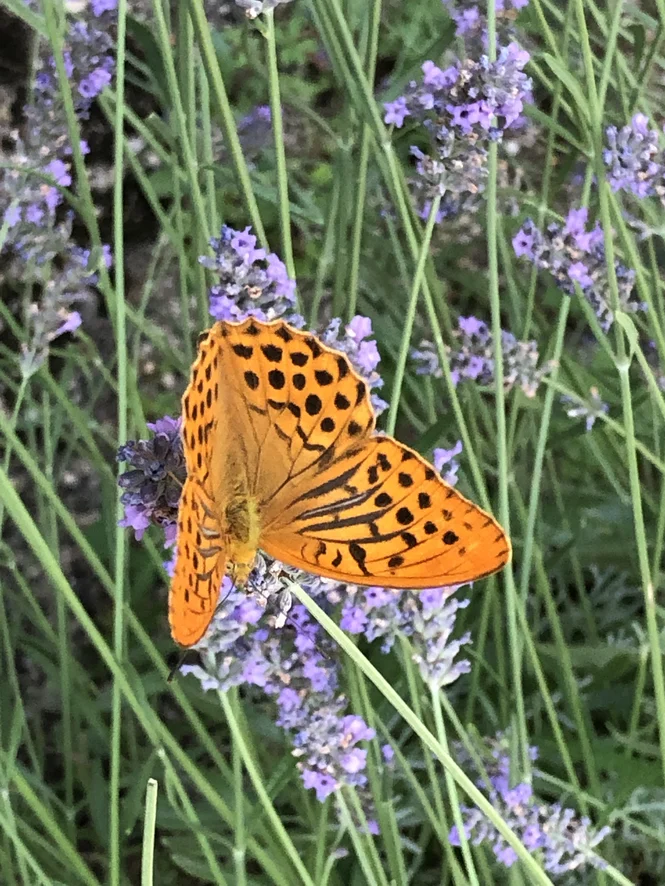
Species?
Argynnis paphia
